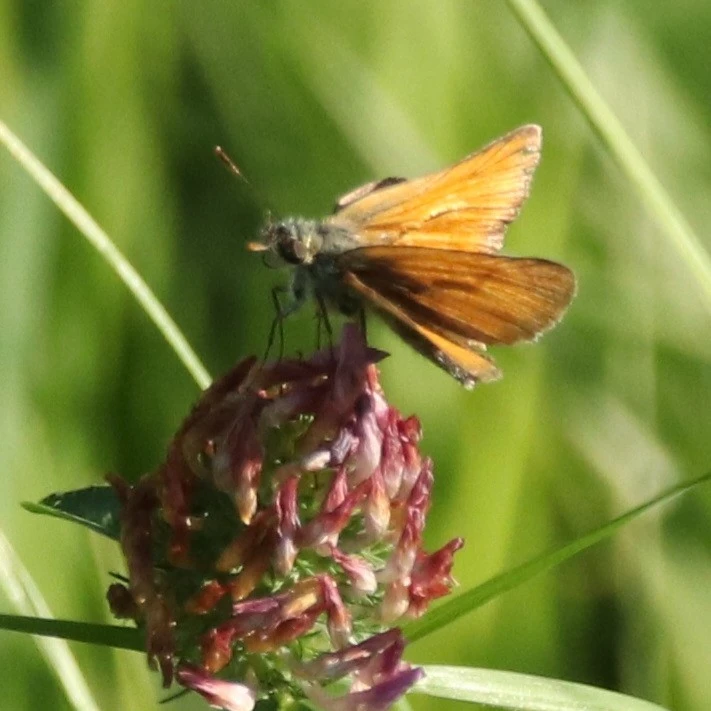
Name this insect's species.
Thymelicus sylvestris
